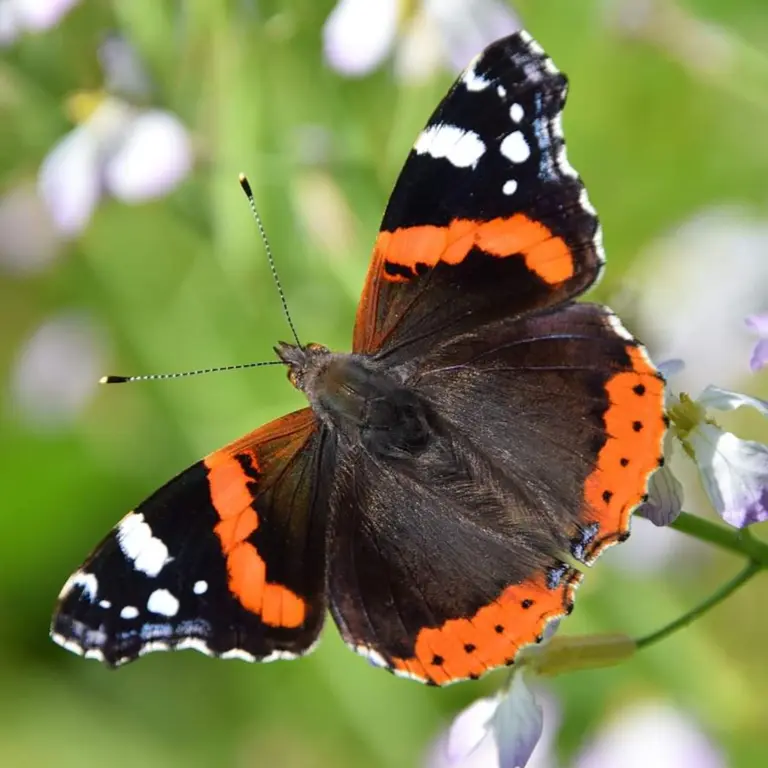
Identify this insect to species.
Vanessa atalanta
